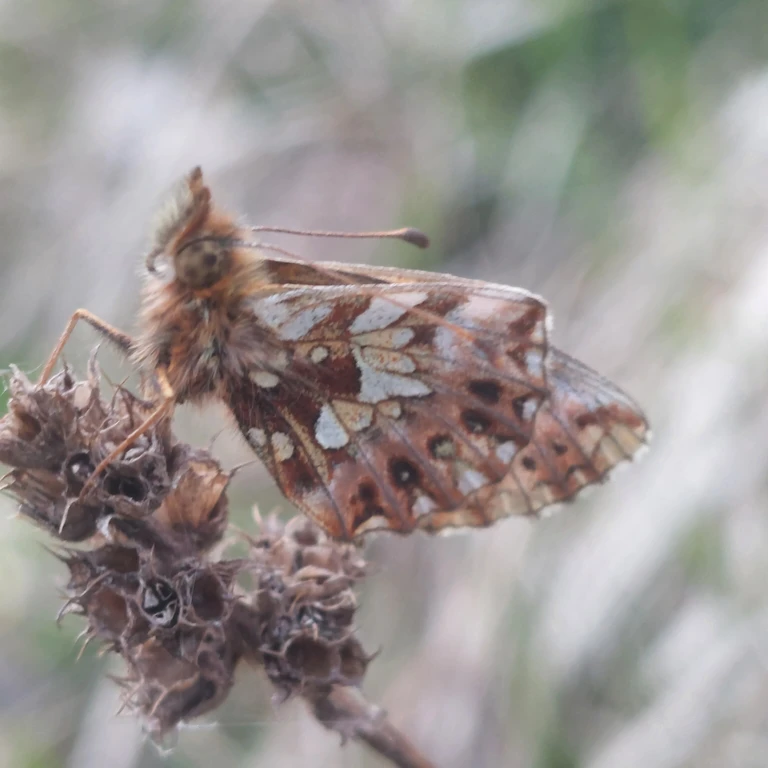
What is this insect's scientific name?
Boloria dia
